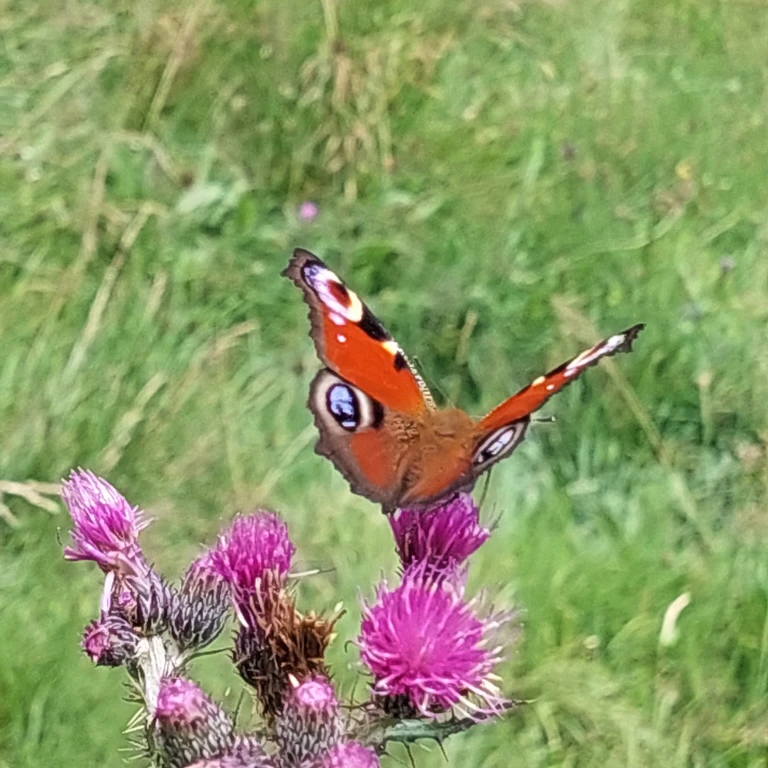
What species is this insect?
Aglais io
